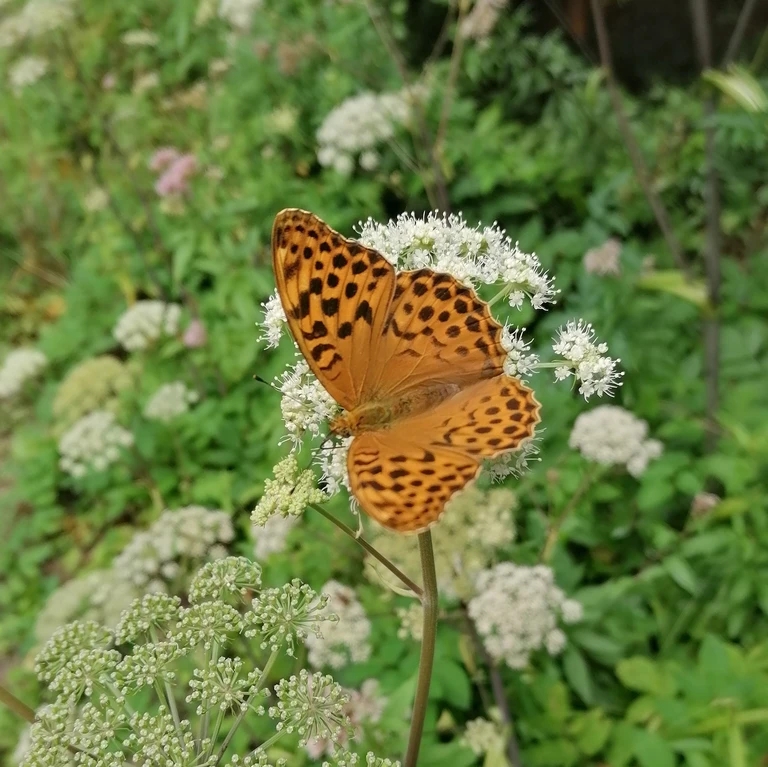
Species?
Argynnis paphia
